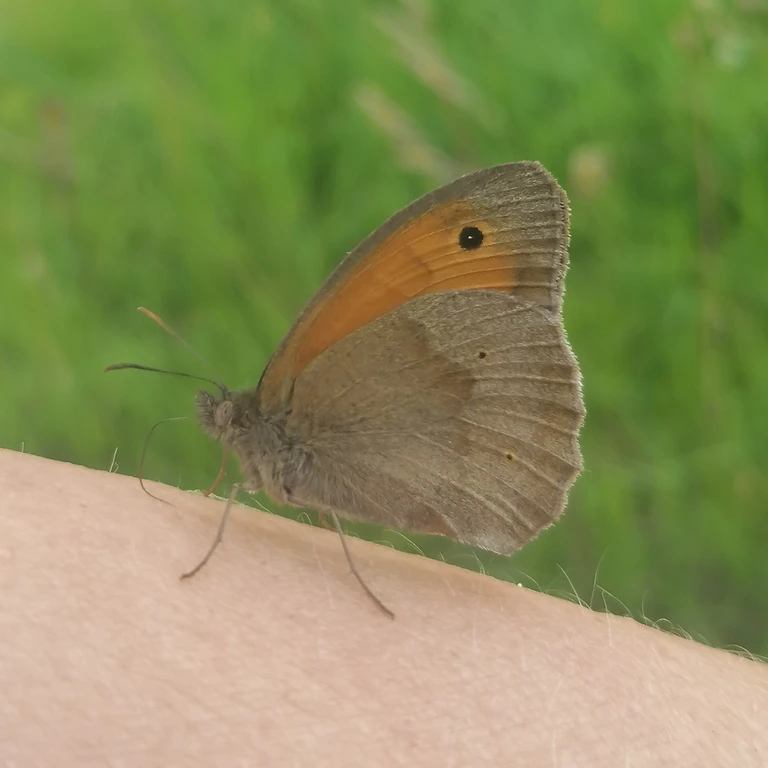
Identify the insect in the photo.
Maniola jurtina
